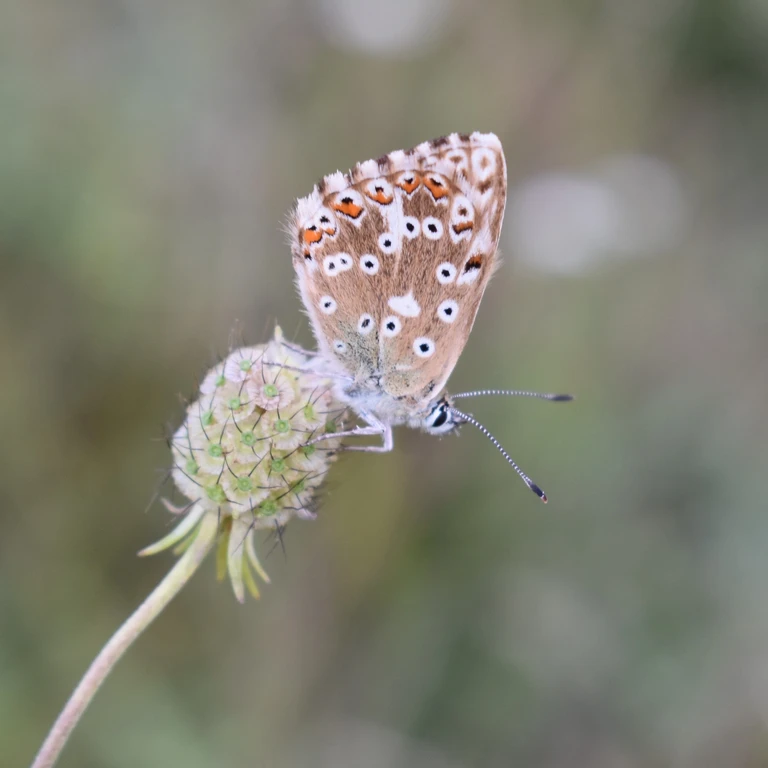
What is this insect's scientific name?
Lysandra coridon
